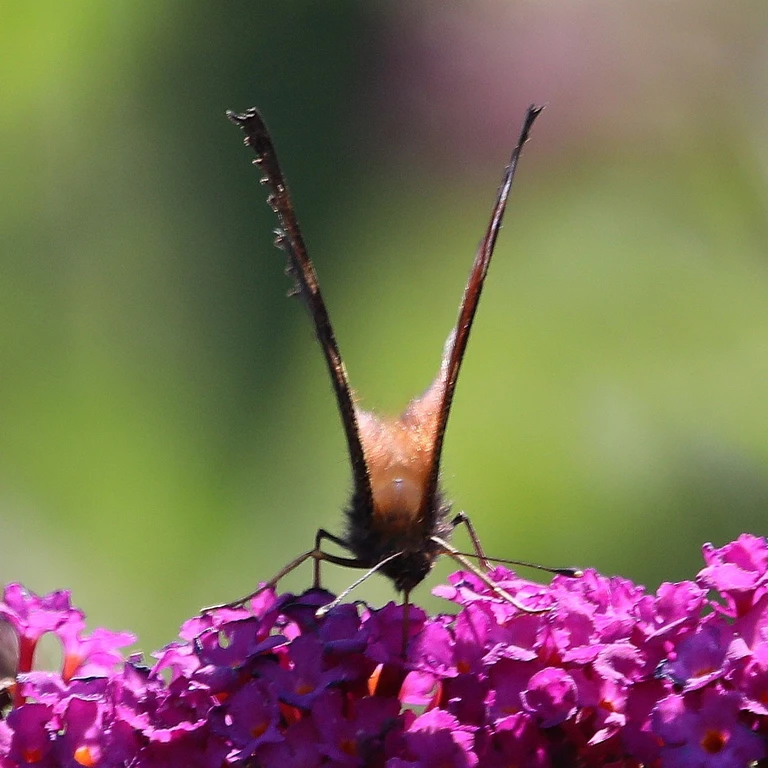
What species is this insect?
Aglais io
